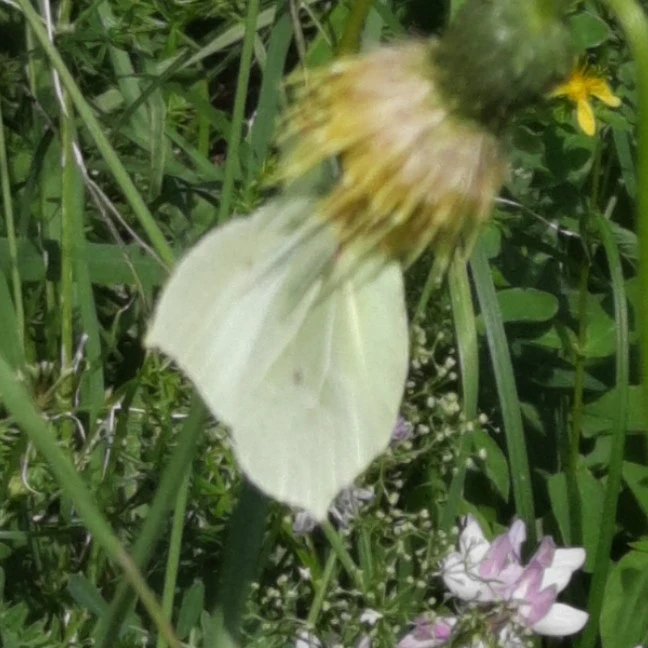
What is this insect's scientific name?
Gonepteryx rhamni
